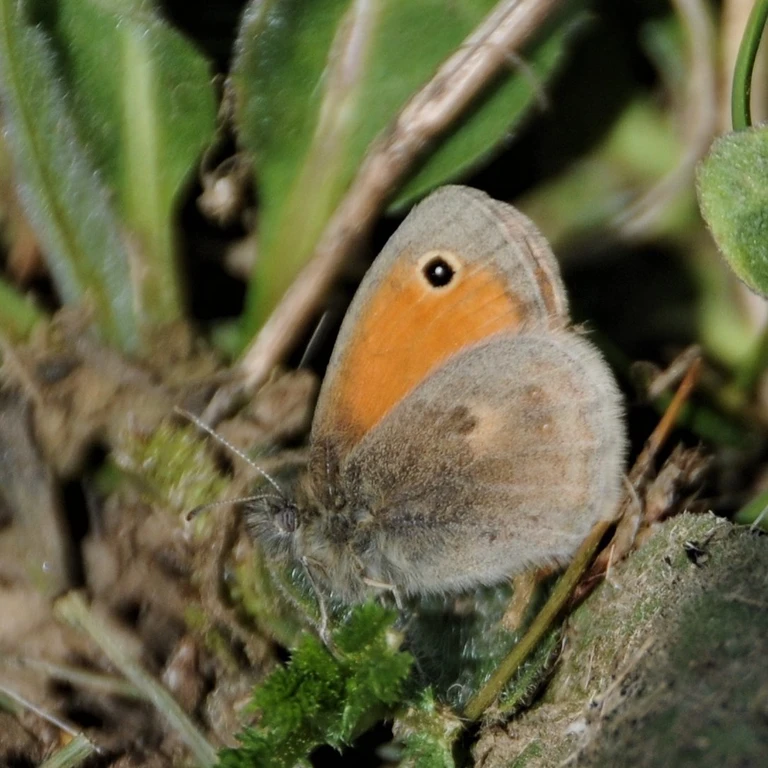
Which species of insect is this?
Coenonympha pamphilus
